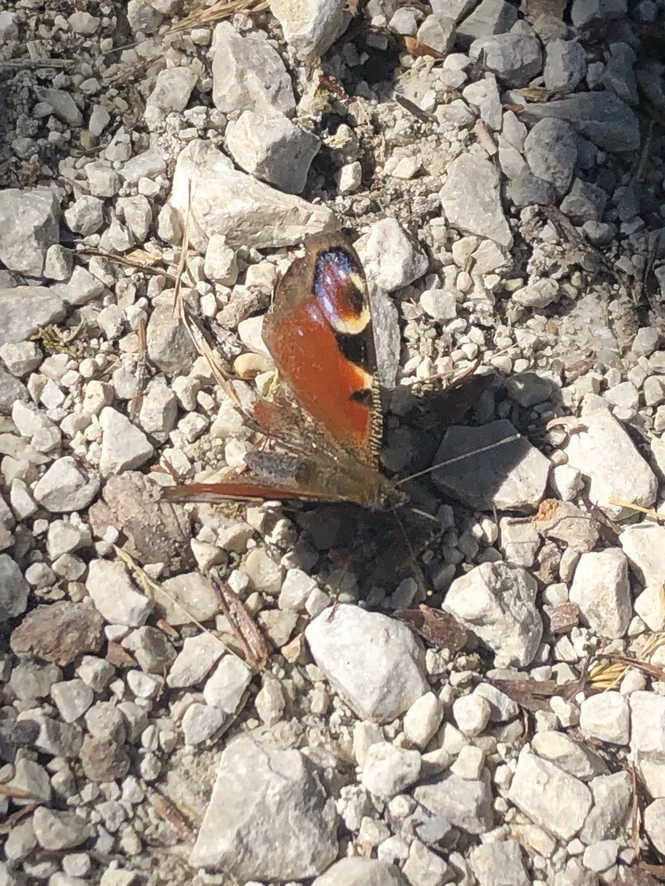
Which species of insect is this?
Aglais io
